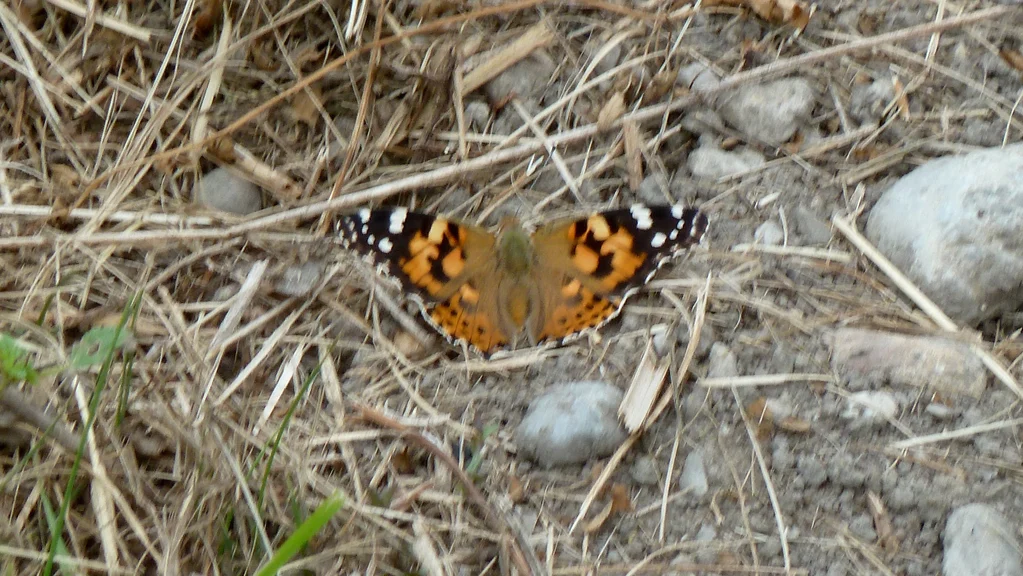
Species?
Vanessa cardui
